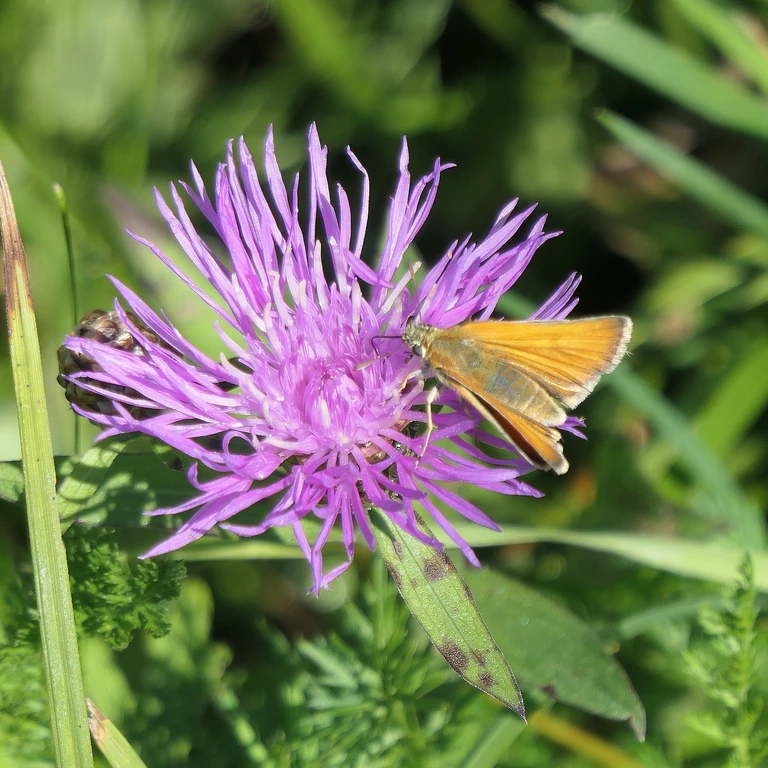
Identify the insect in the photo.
Thymelicus sylvestris
